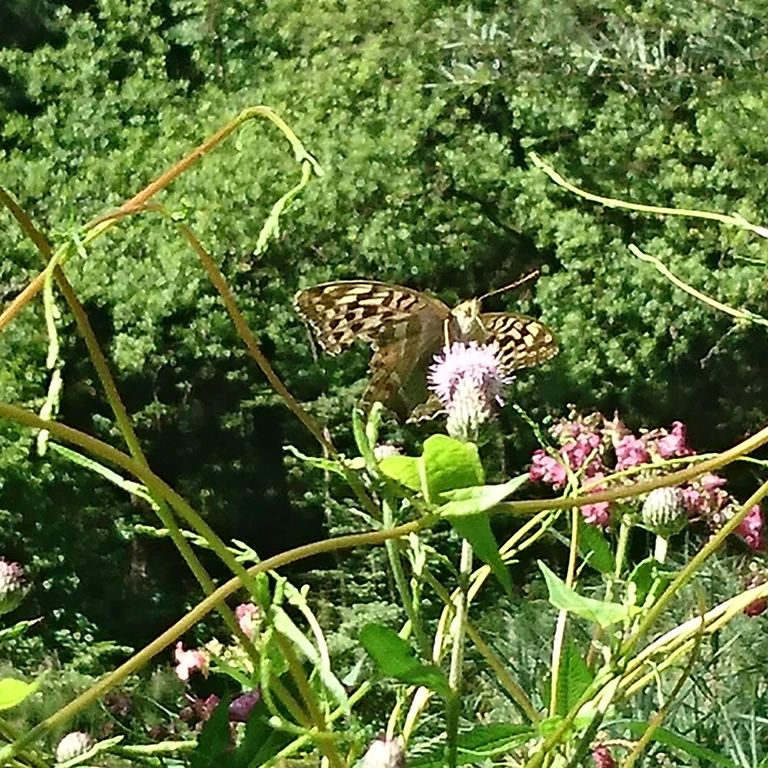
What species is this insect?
Argynnis paphia
